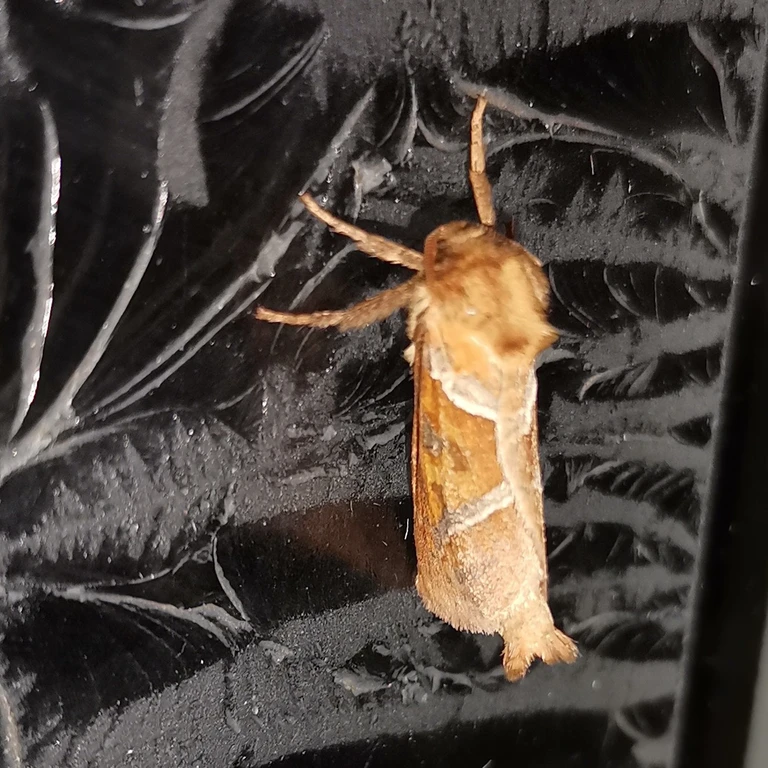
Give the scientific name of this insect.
Triodia sylvina
